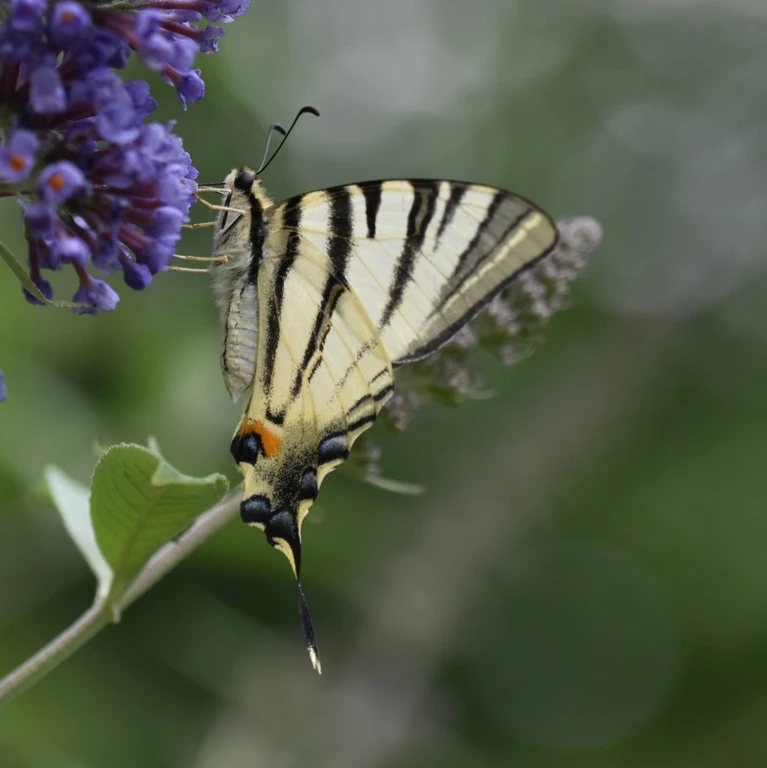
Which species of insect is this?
Iphiclides podalirius
